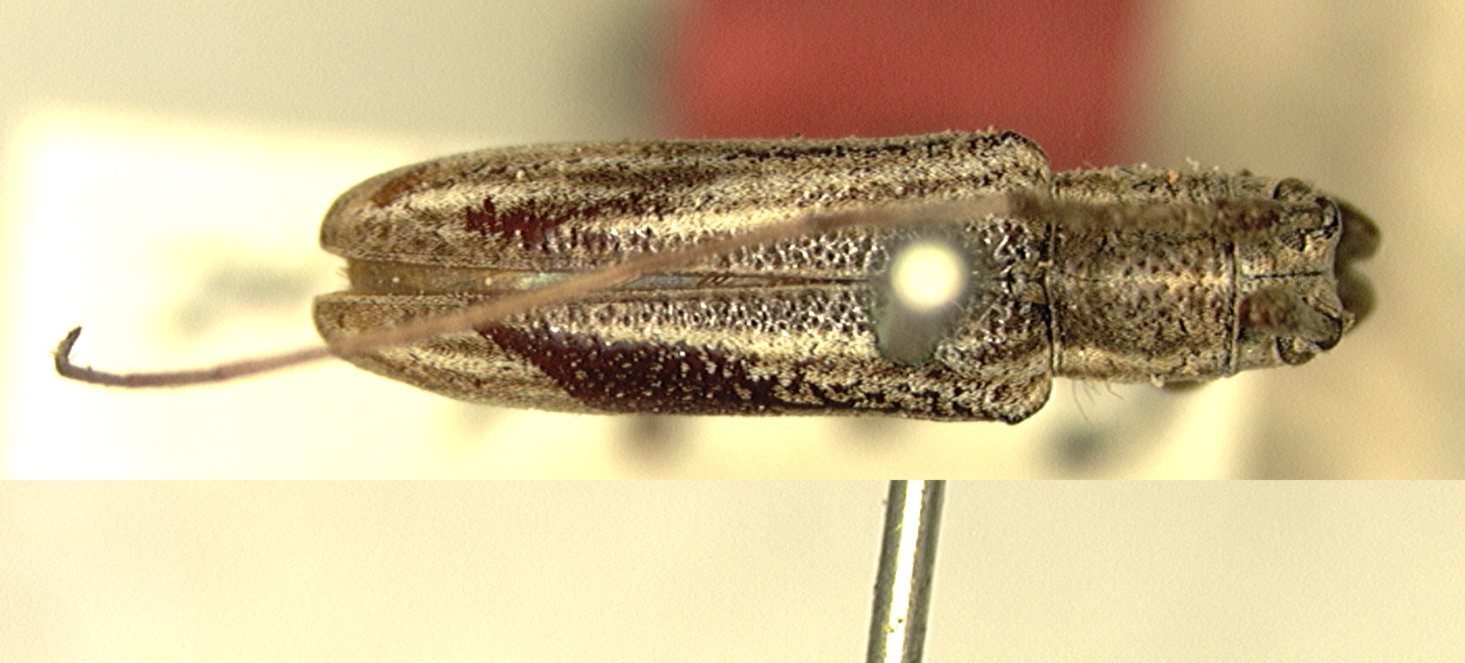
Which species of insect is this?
Hyagniellus guadeloupensis
